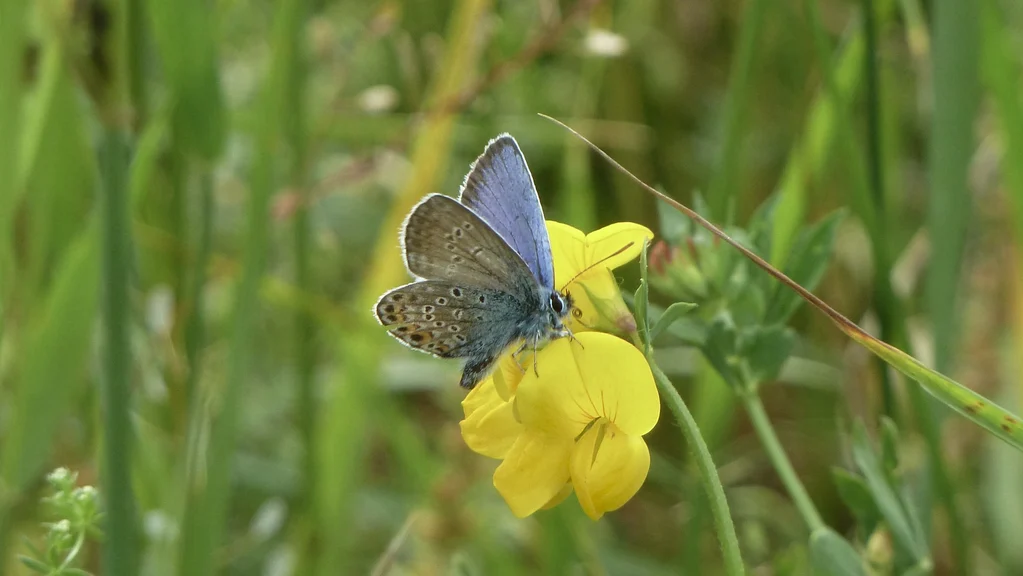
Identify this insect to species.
Plebejus argus
